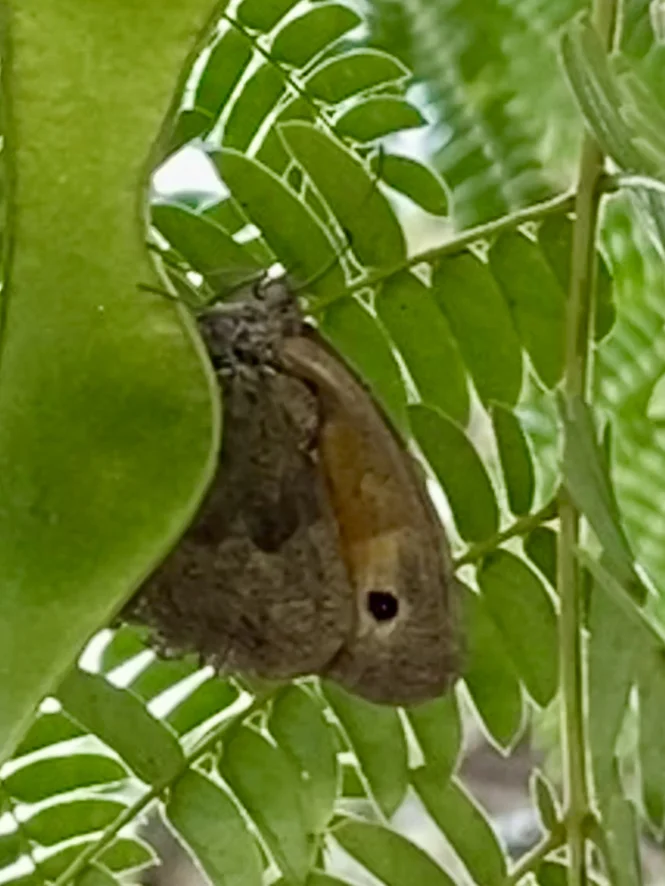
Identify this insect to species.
Maniola jurtina
